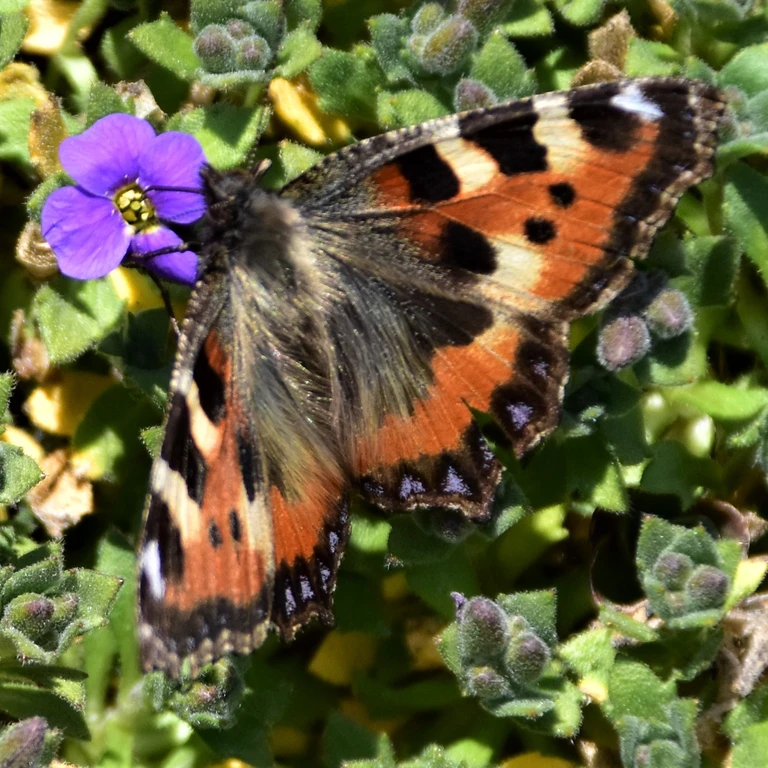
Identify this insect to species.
Aglais urticae
